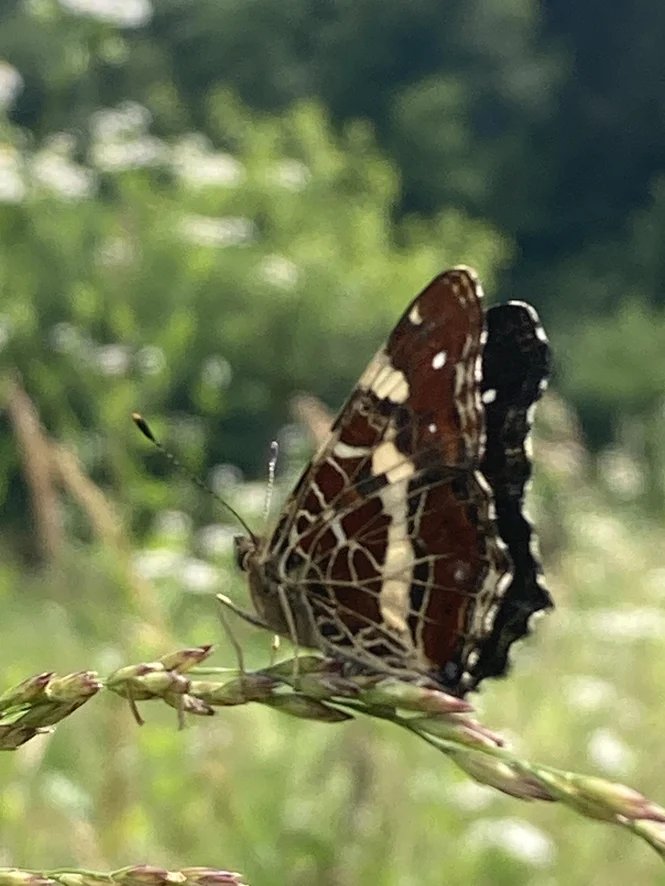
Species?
Araschnia levana
